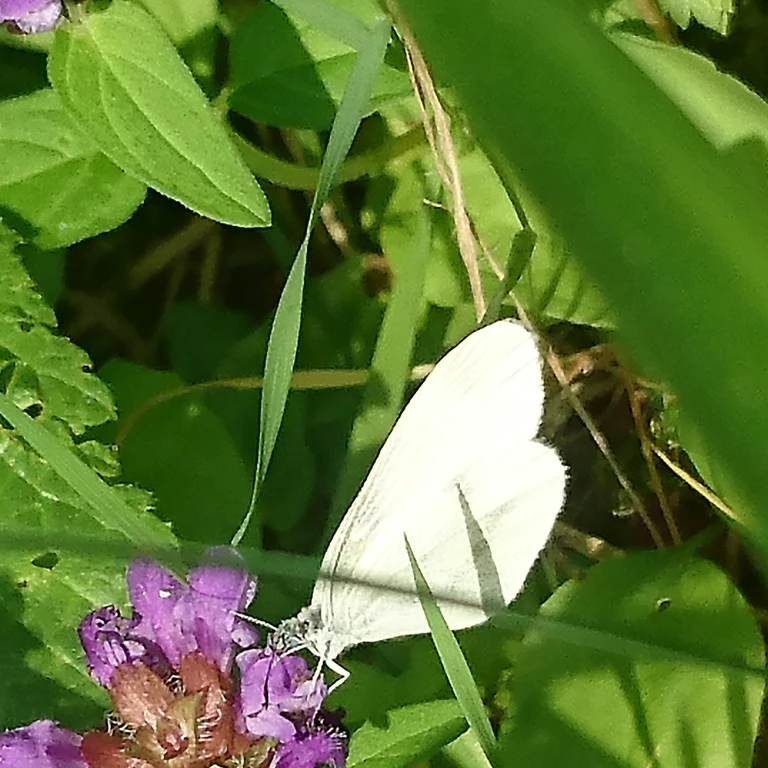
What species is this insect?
Leptidea sinapis/juvernica
